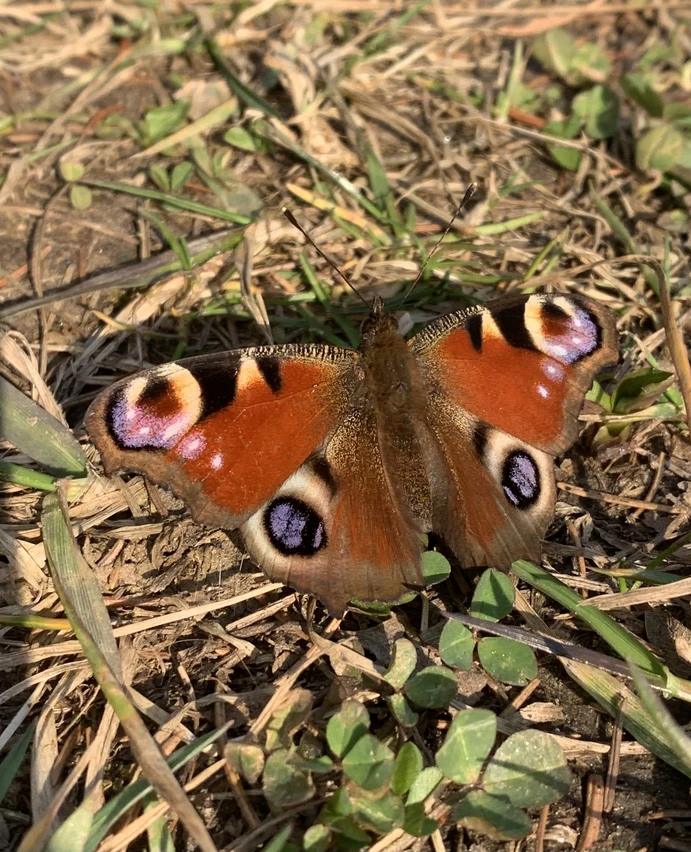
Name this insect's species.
Aglais io
